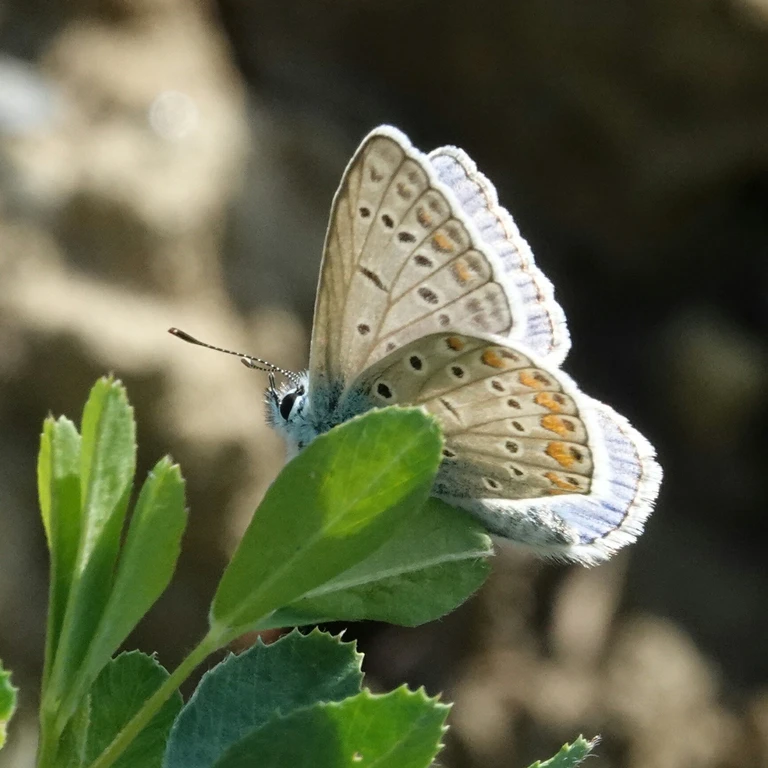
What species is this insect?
Polyommatus icarus
